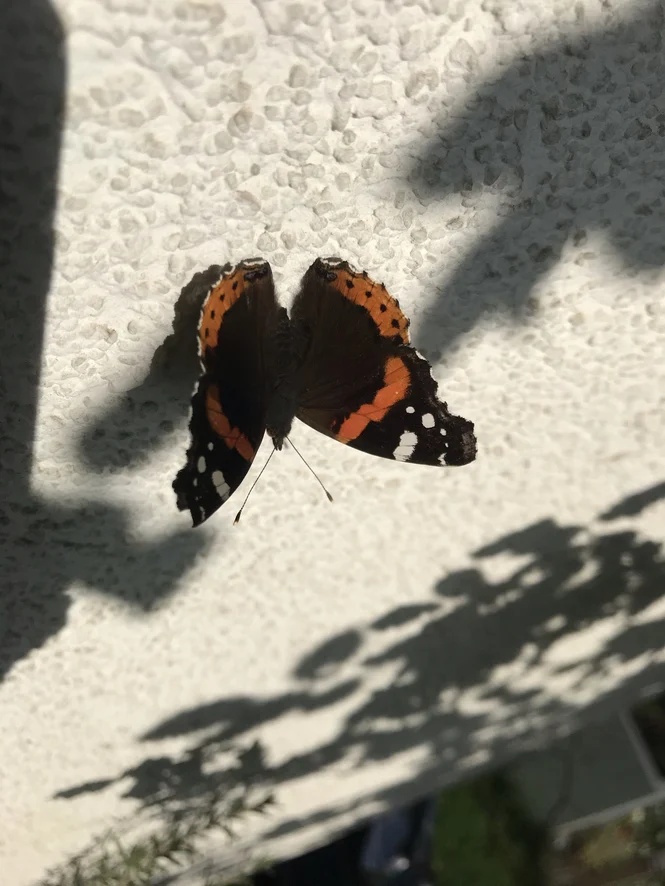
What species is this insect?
Vanessa atalanta
